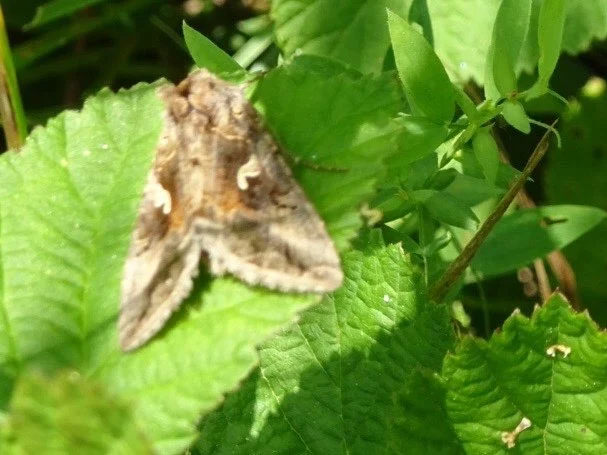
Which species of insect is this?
Autographa gamma
